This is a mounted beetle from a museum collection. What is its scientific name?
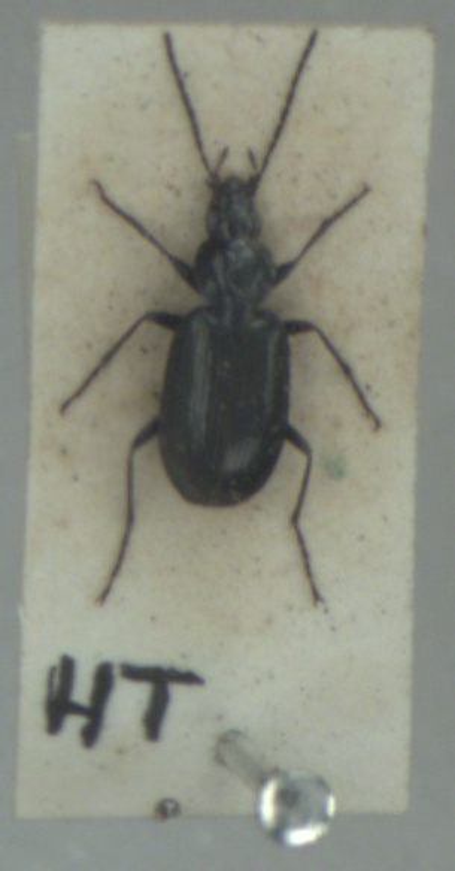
Agonum gracile
